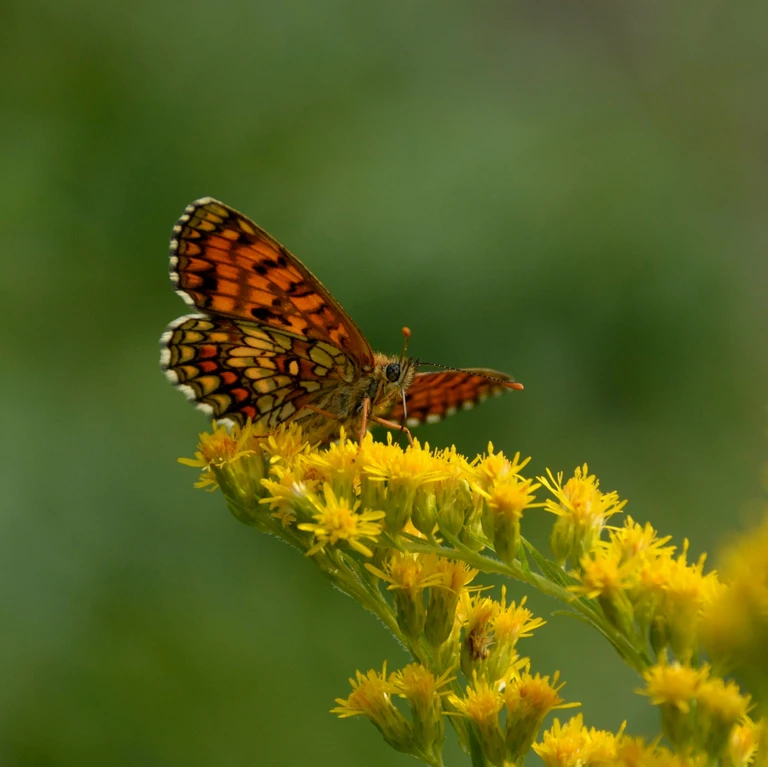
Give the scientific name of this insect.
Melitaea athalia
